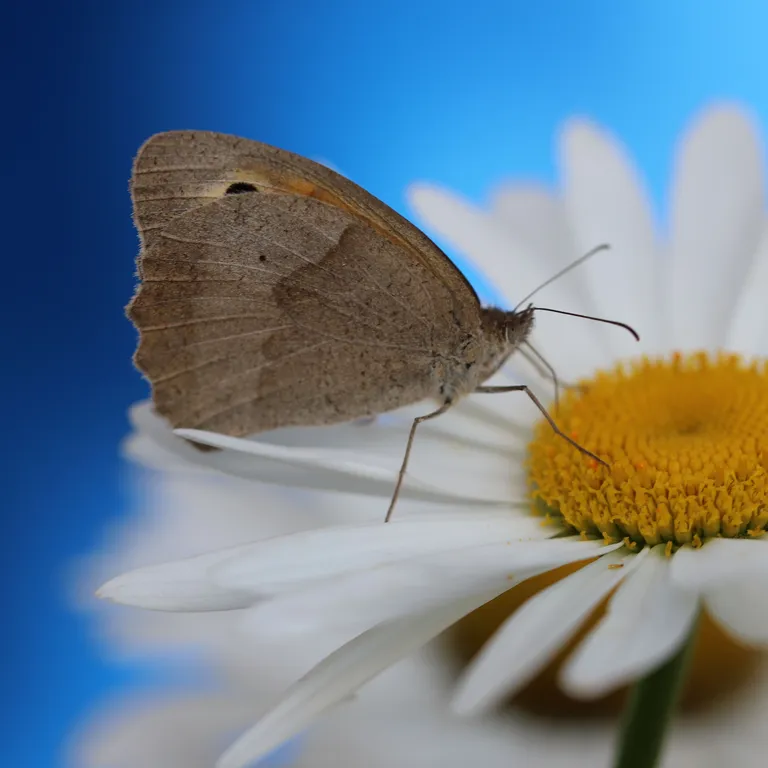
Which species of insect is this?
Maniola jurtina
